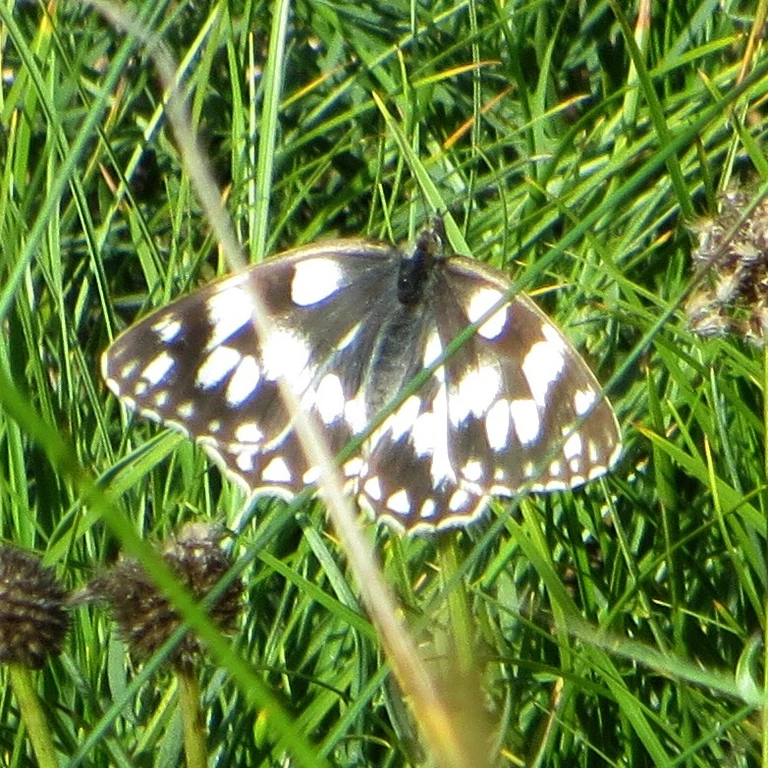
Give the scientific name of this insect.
Melanargia galathea
